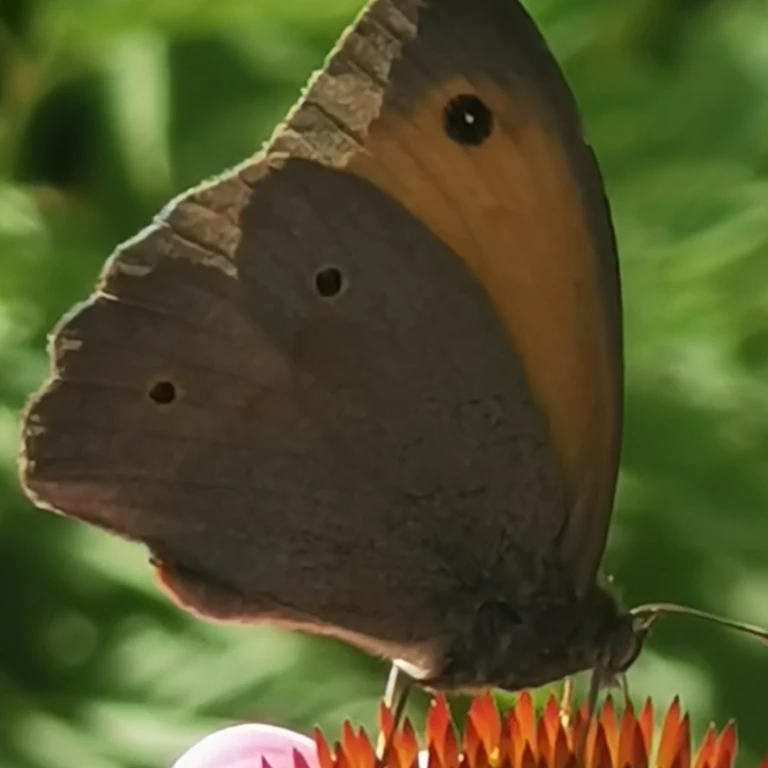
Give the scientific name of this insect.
Maniola jurtina
